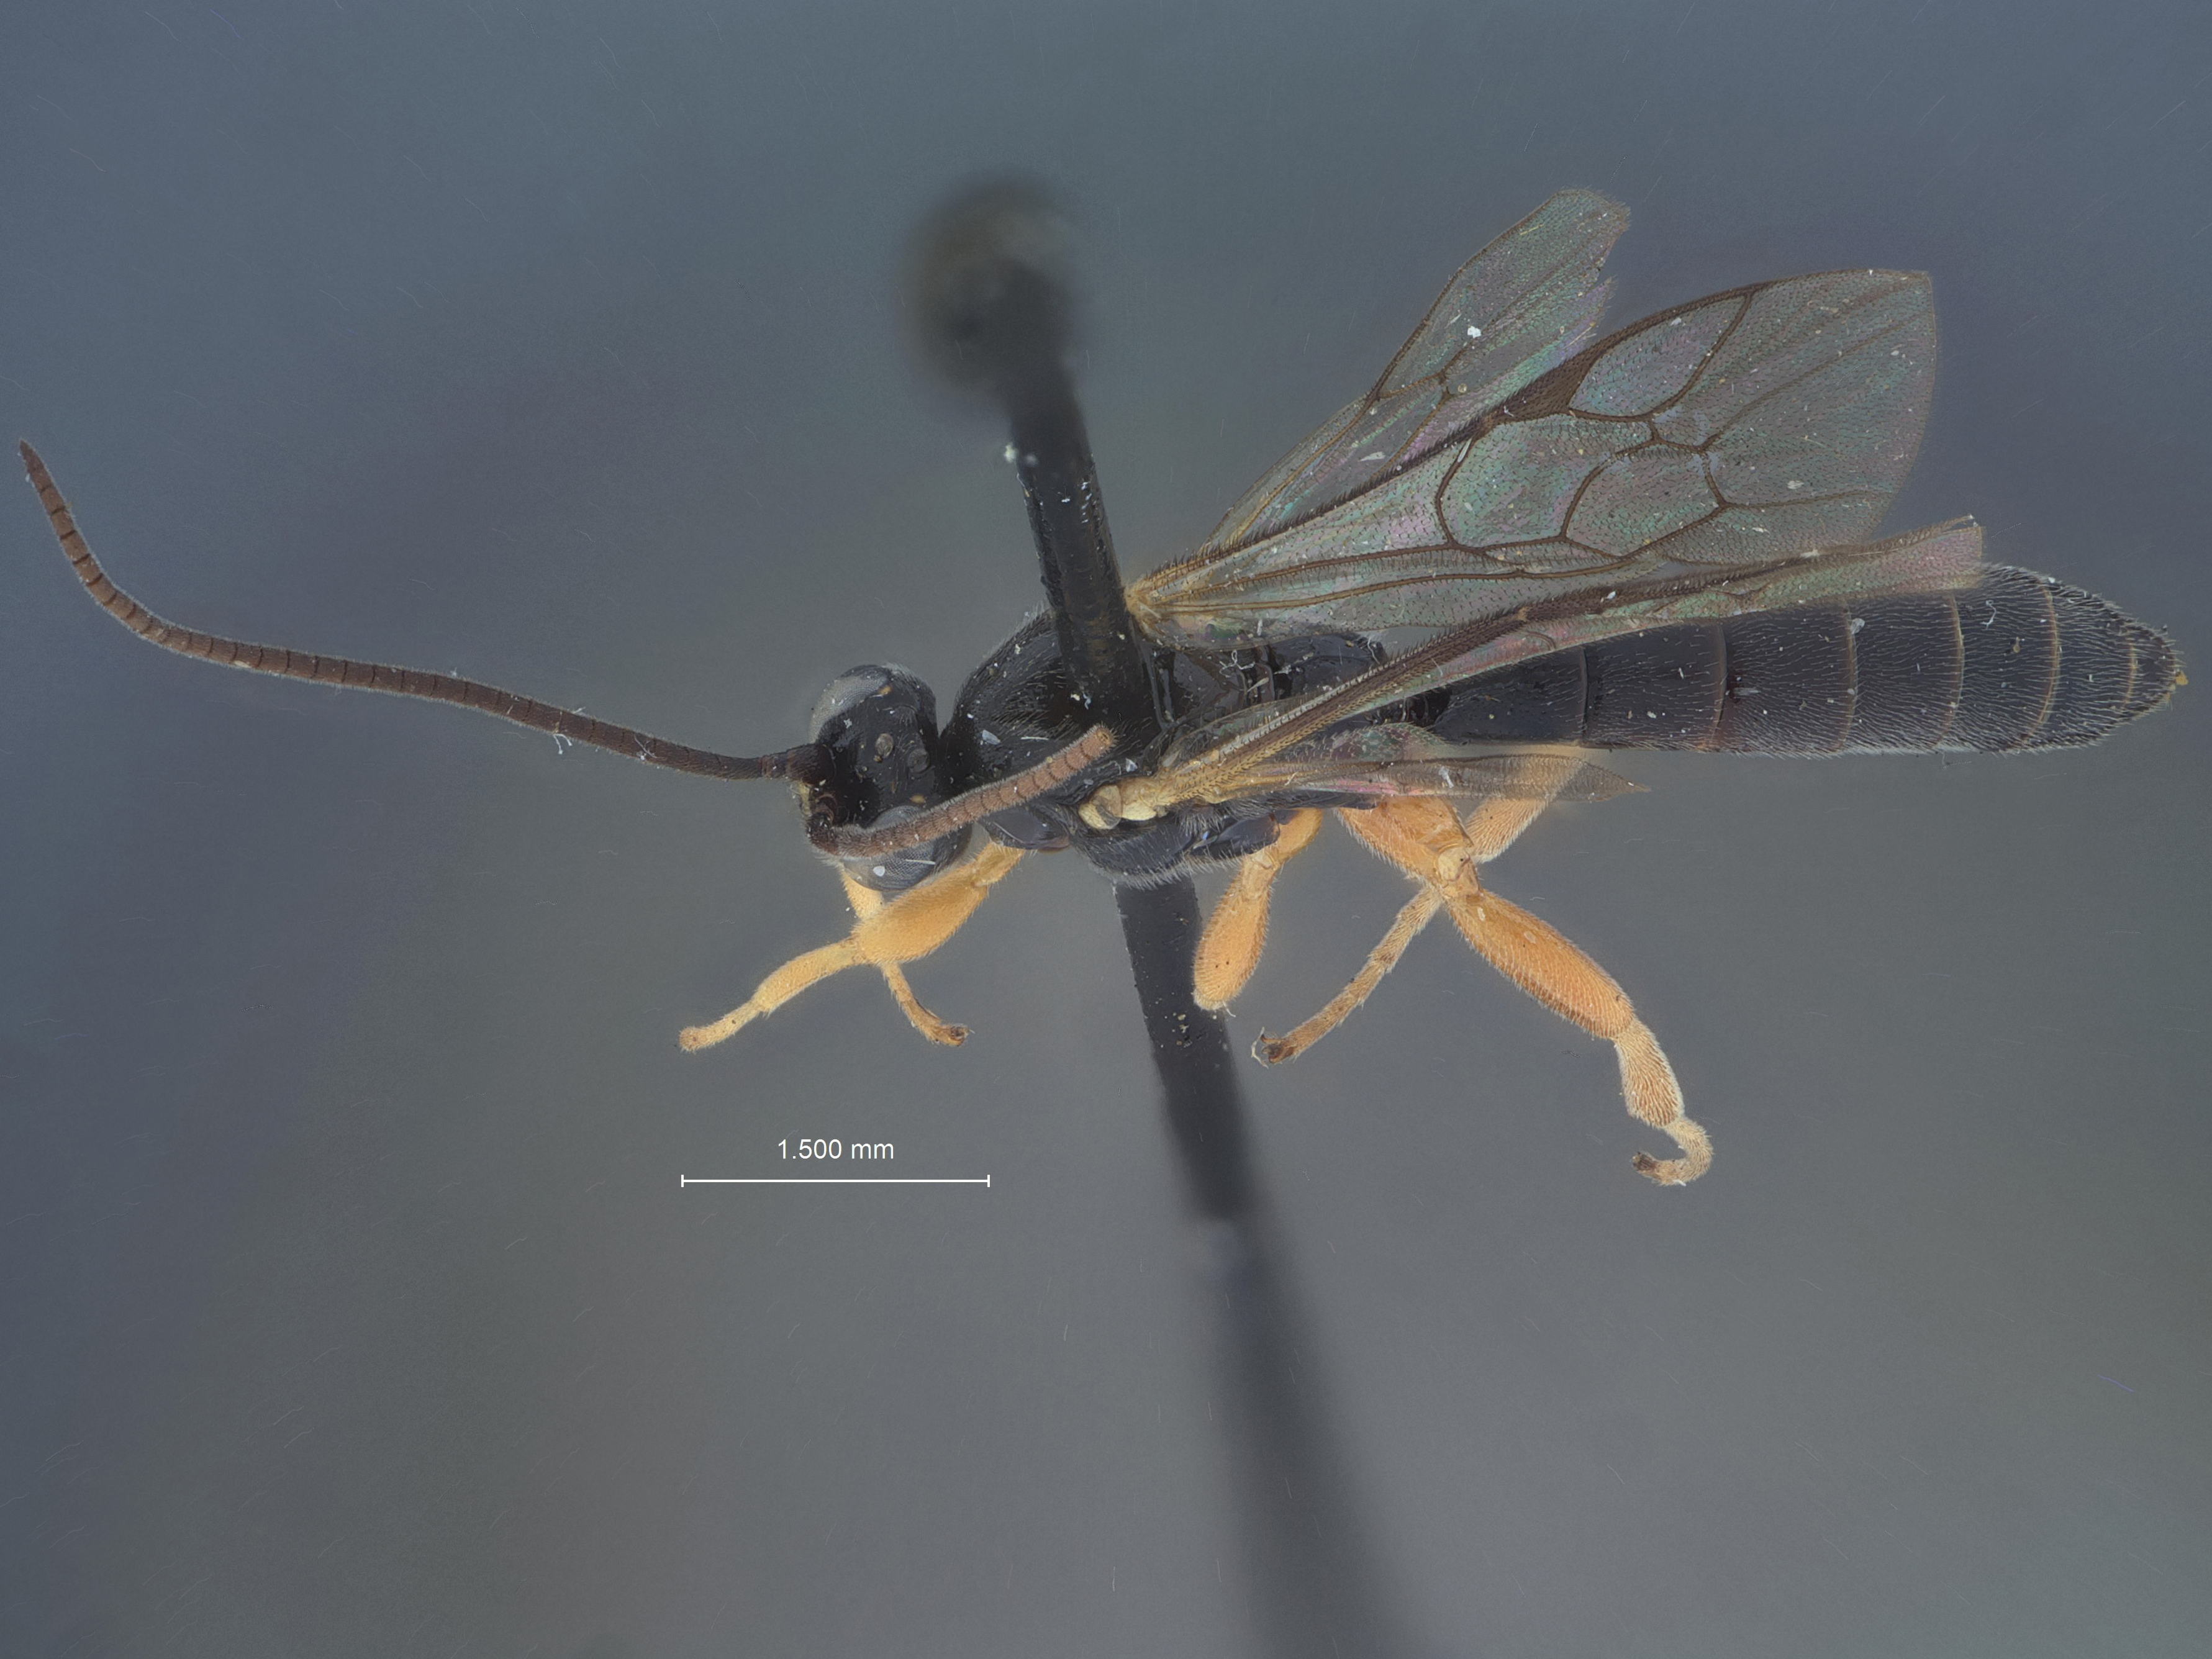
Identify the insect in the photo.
Exochus nigripalpis
